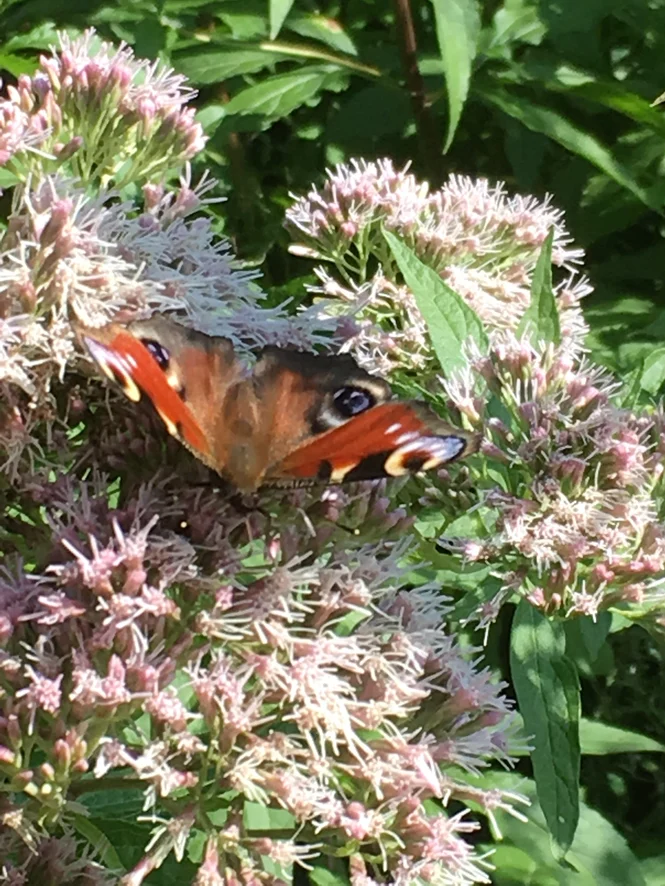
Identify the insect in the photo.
Aglais io
